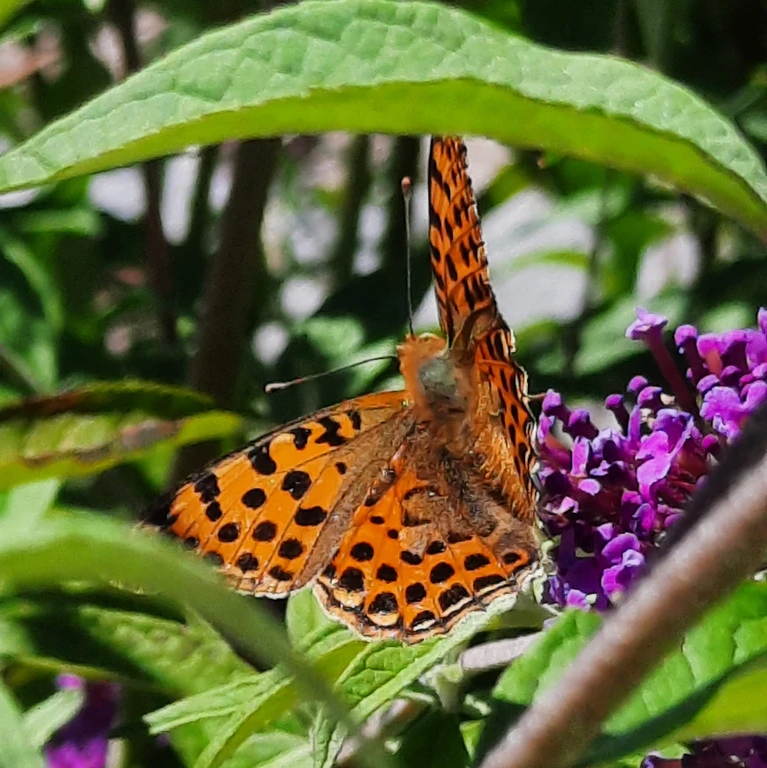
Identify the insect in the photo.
Issoria lathonia
